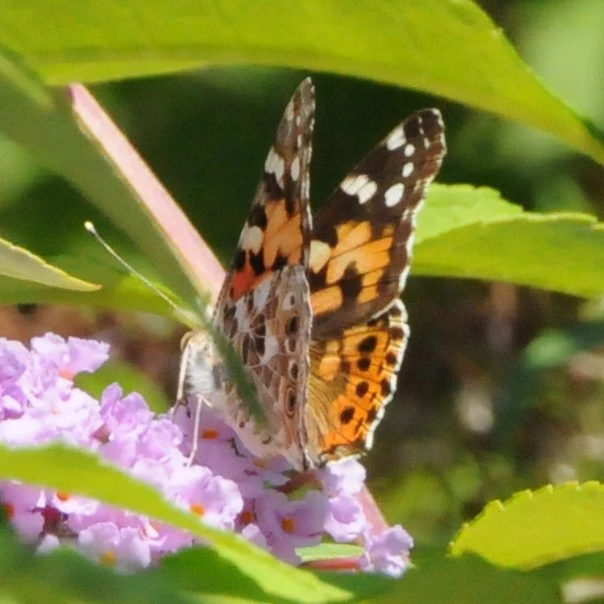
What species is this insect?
Vanessa cardui
